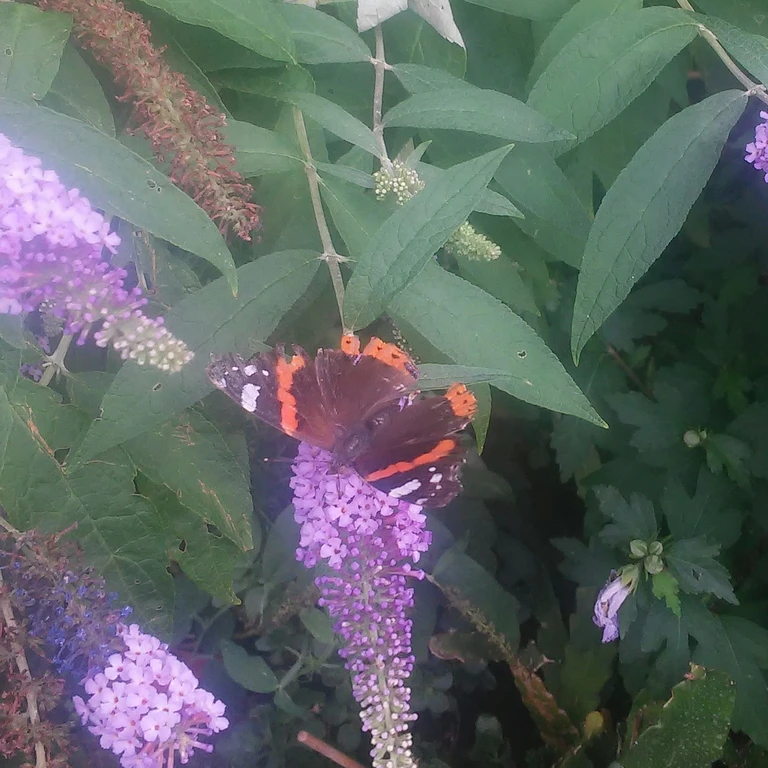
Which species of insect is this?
Vanessa atalanta
